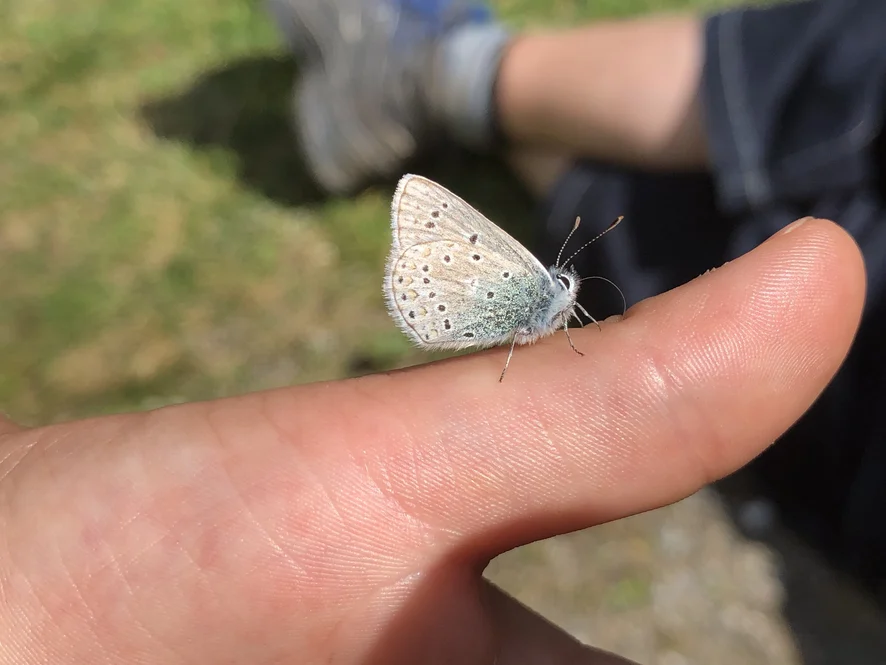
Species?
Polyommatus eros
